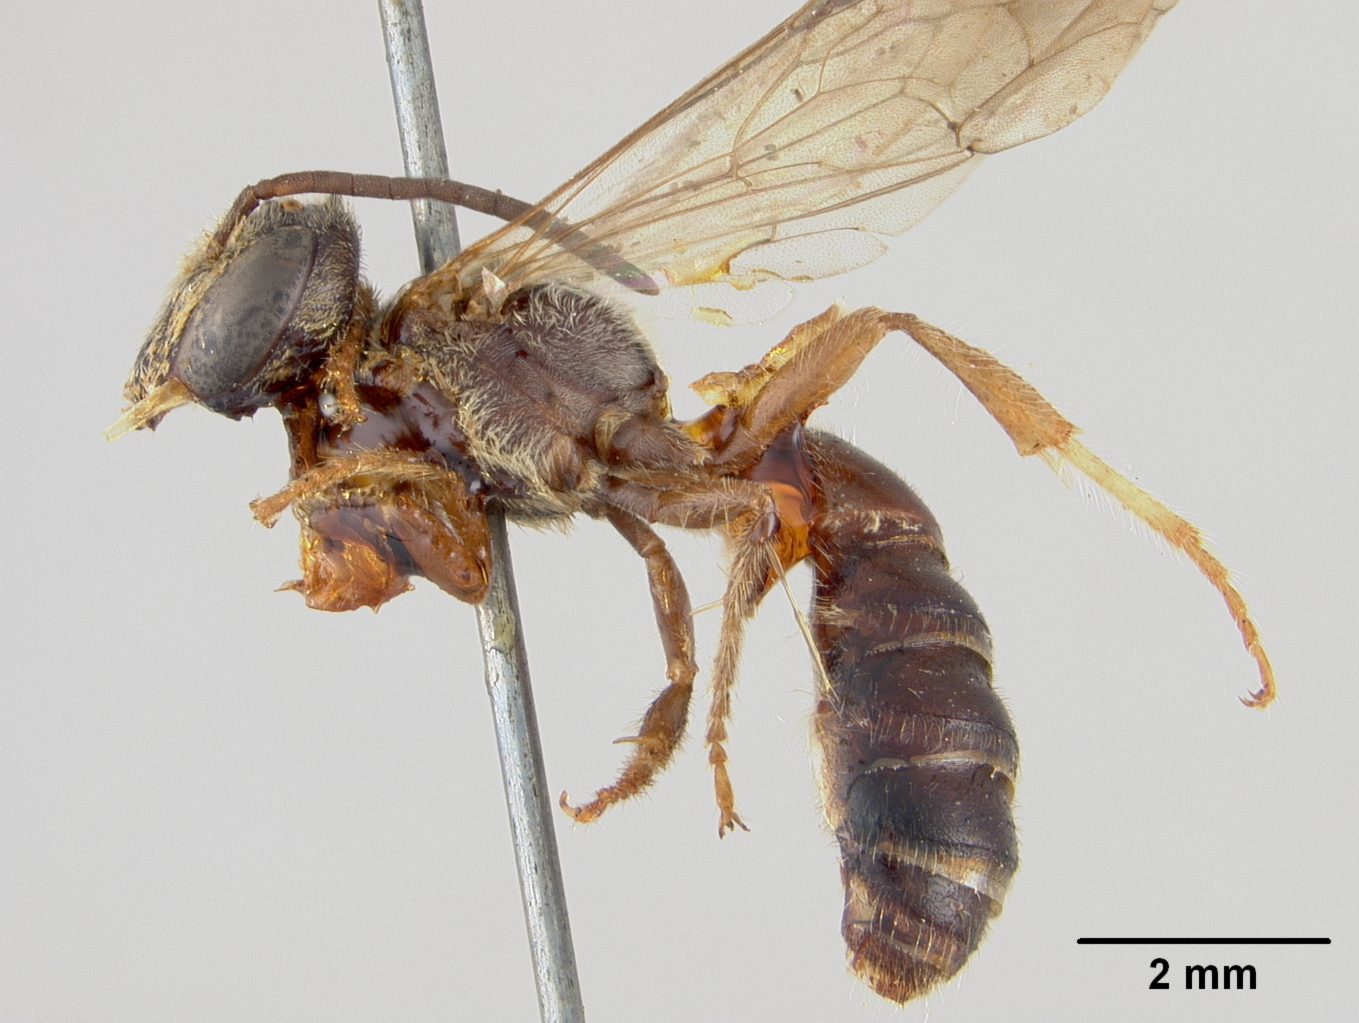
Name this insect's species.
Nomia levicauda
